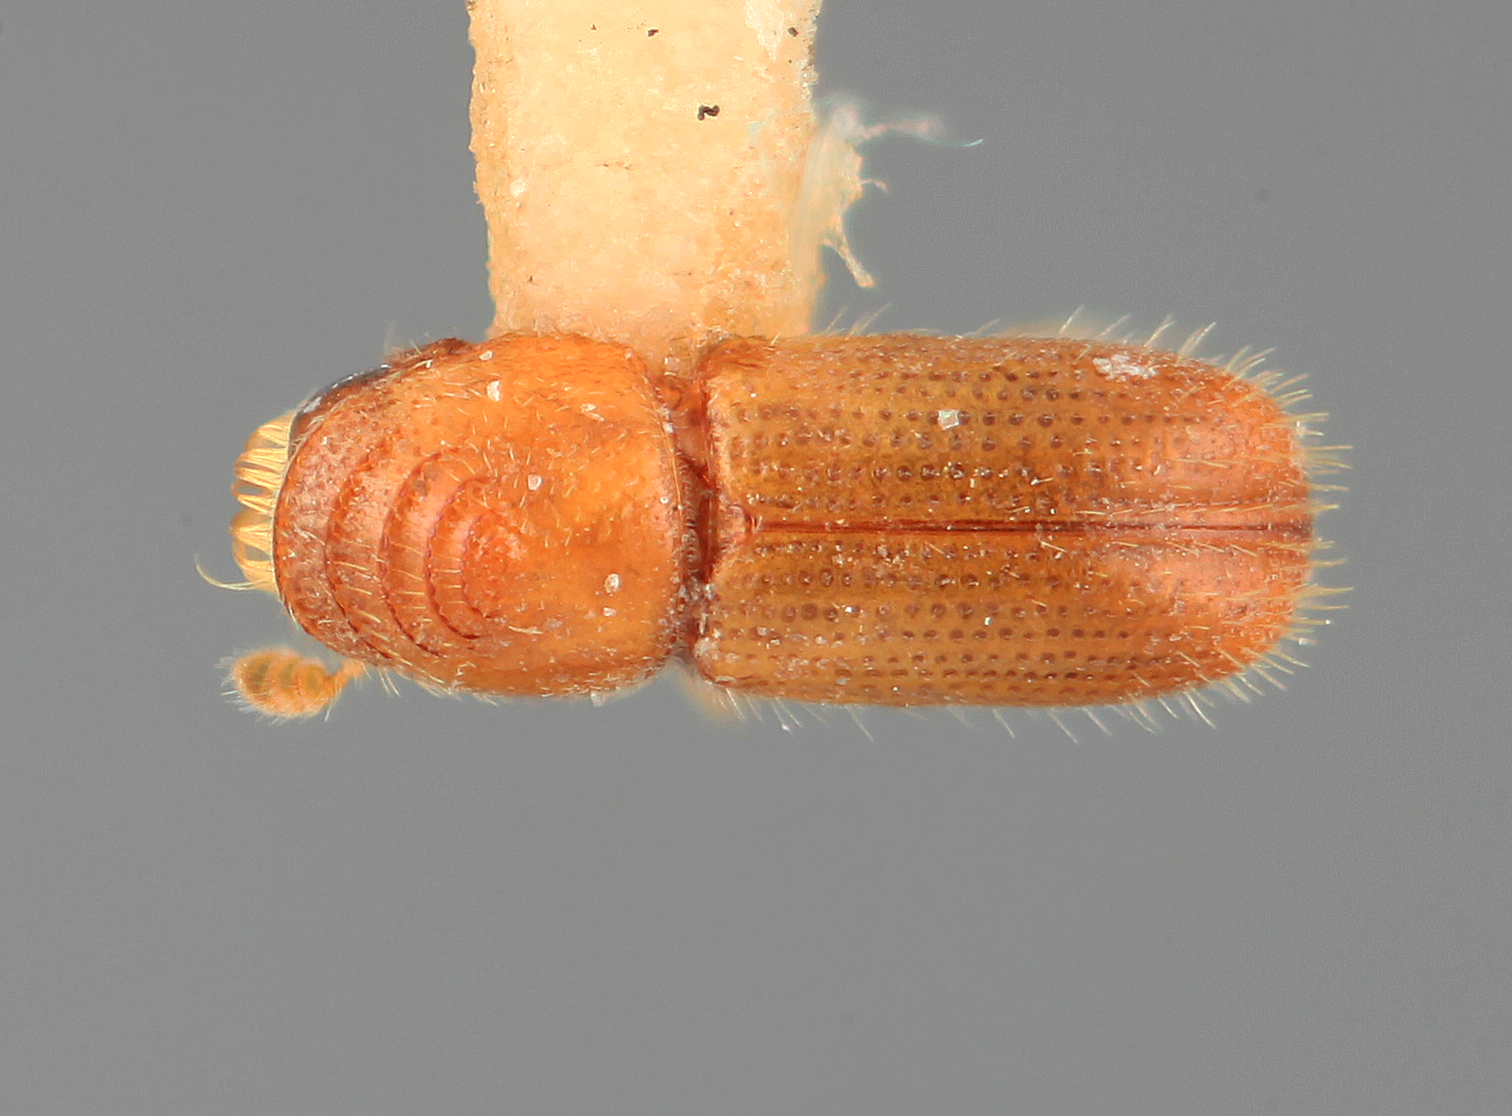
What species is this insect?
Pityophthorus burserae
